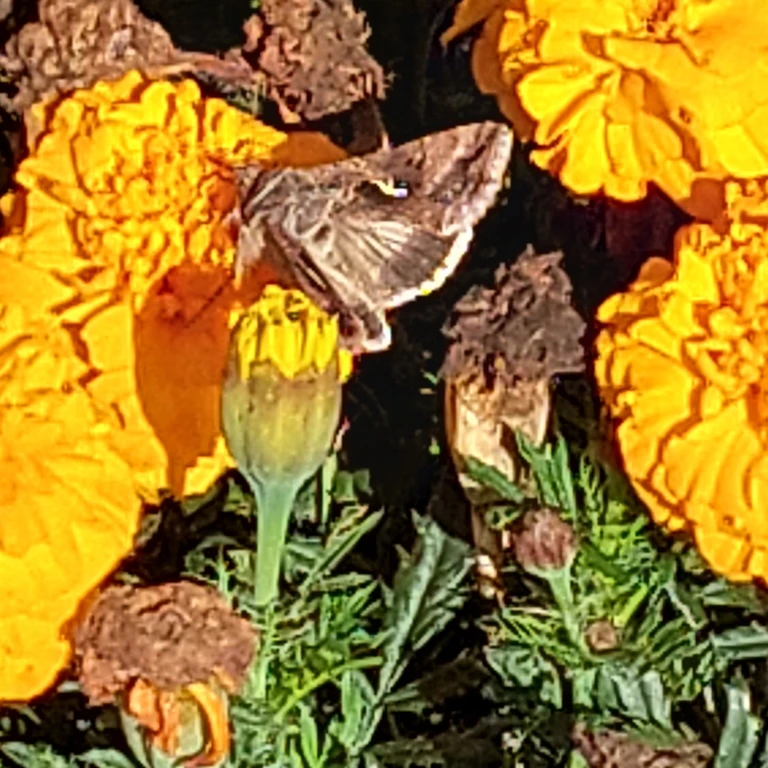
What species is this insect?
Autographa gamma
